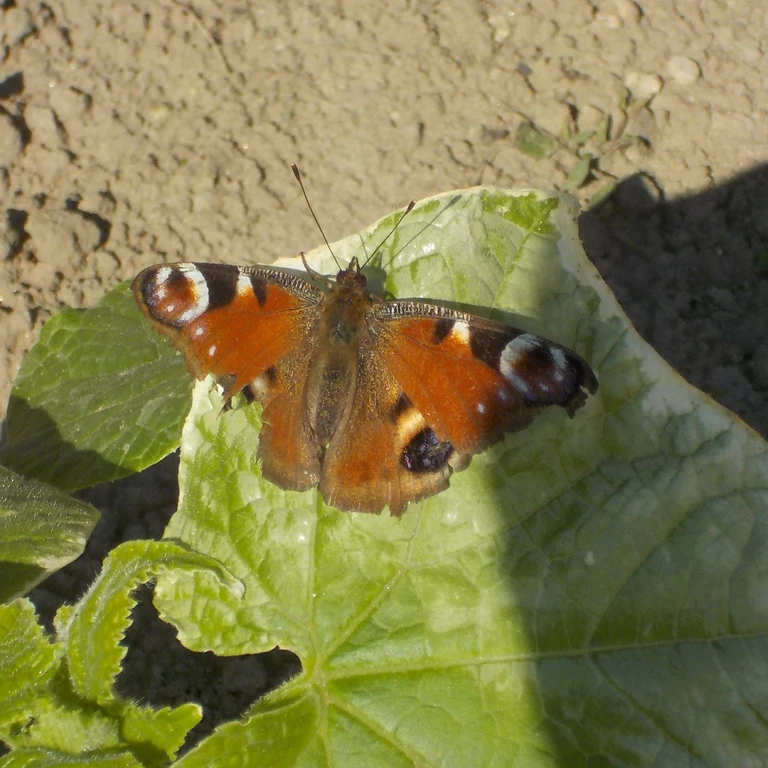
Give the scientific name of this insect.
Aglais io
